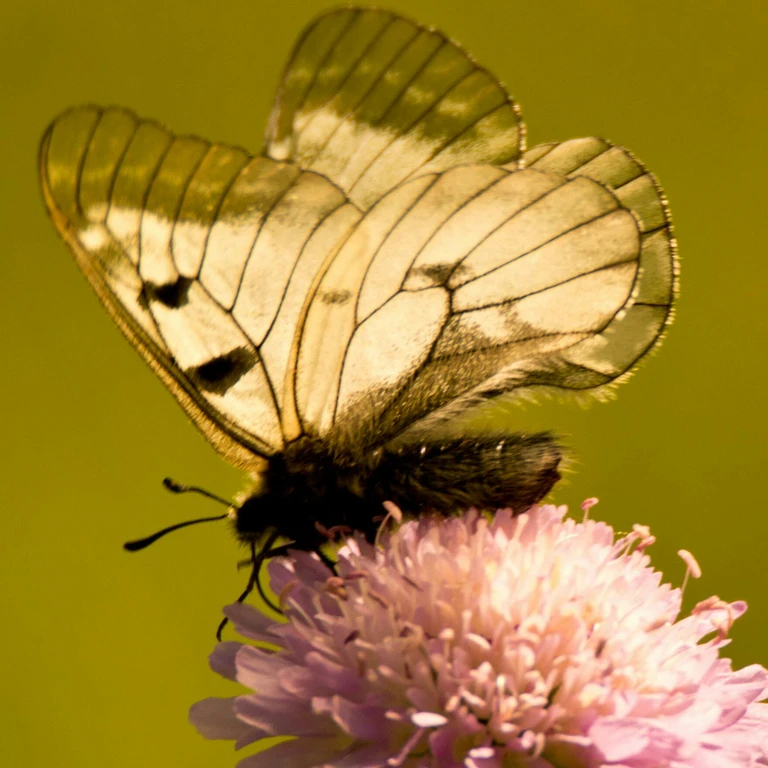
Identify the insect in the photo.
Parnassius mnemosyne
